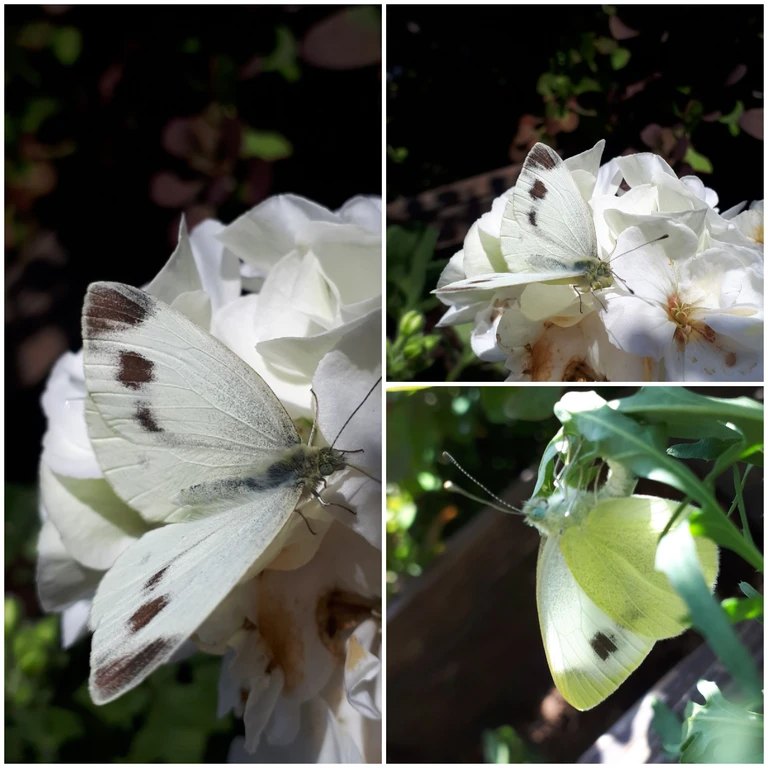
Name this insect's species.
Pieris mannii
